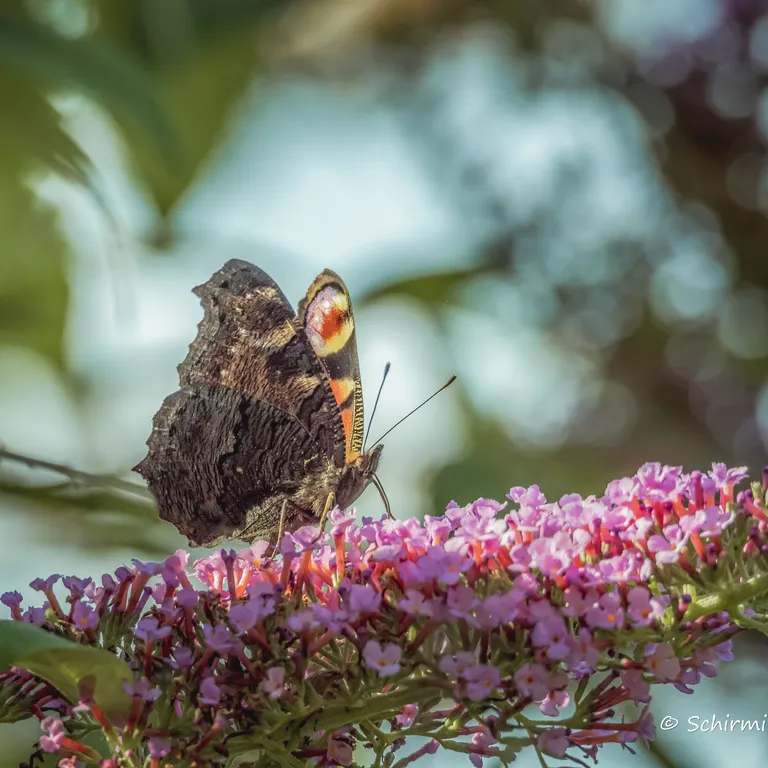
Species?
Aglais io
